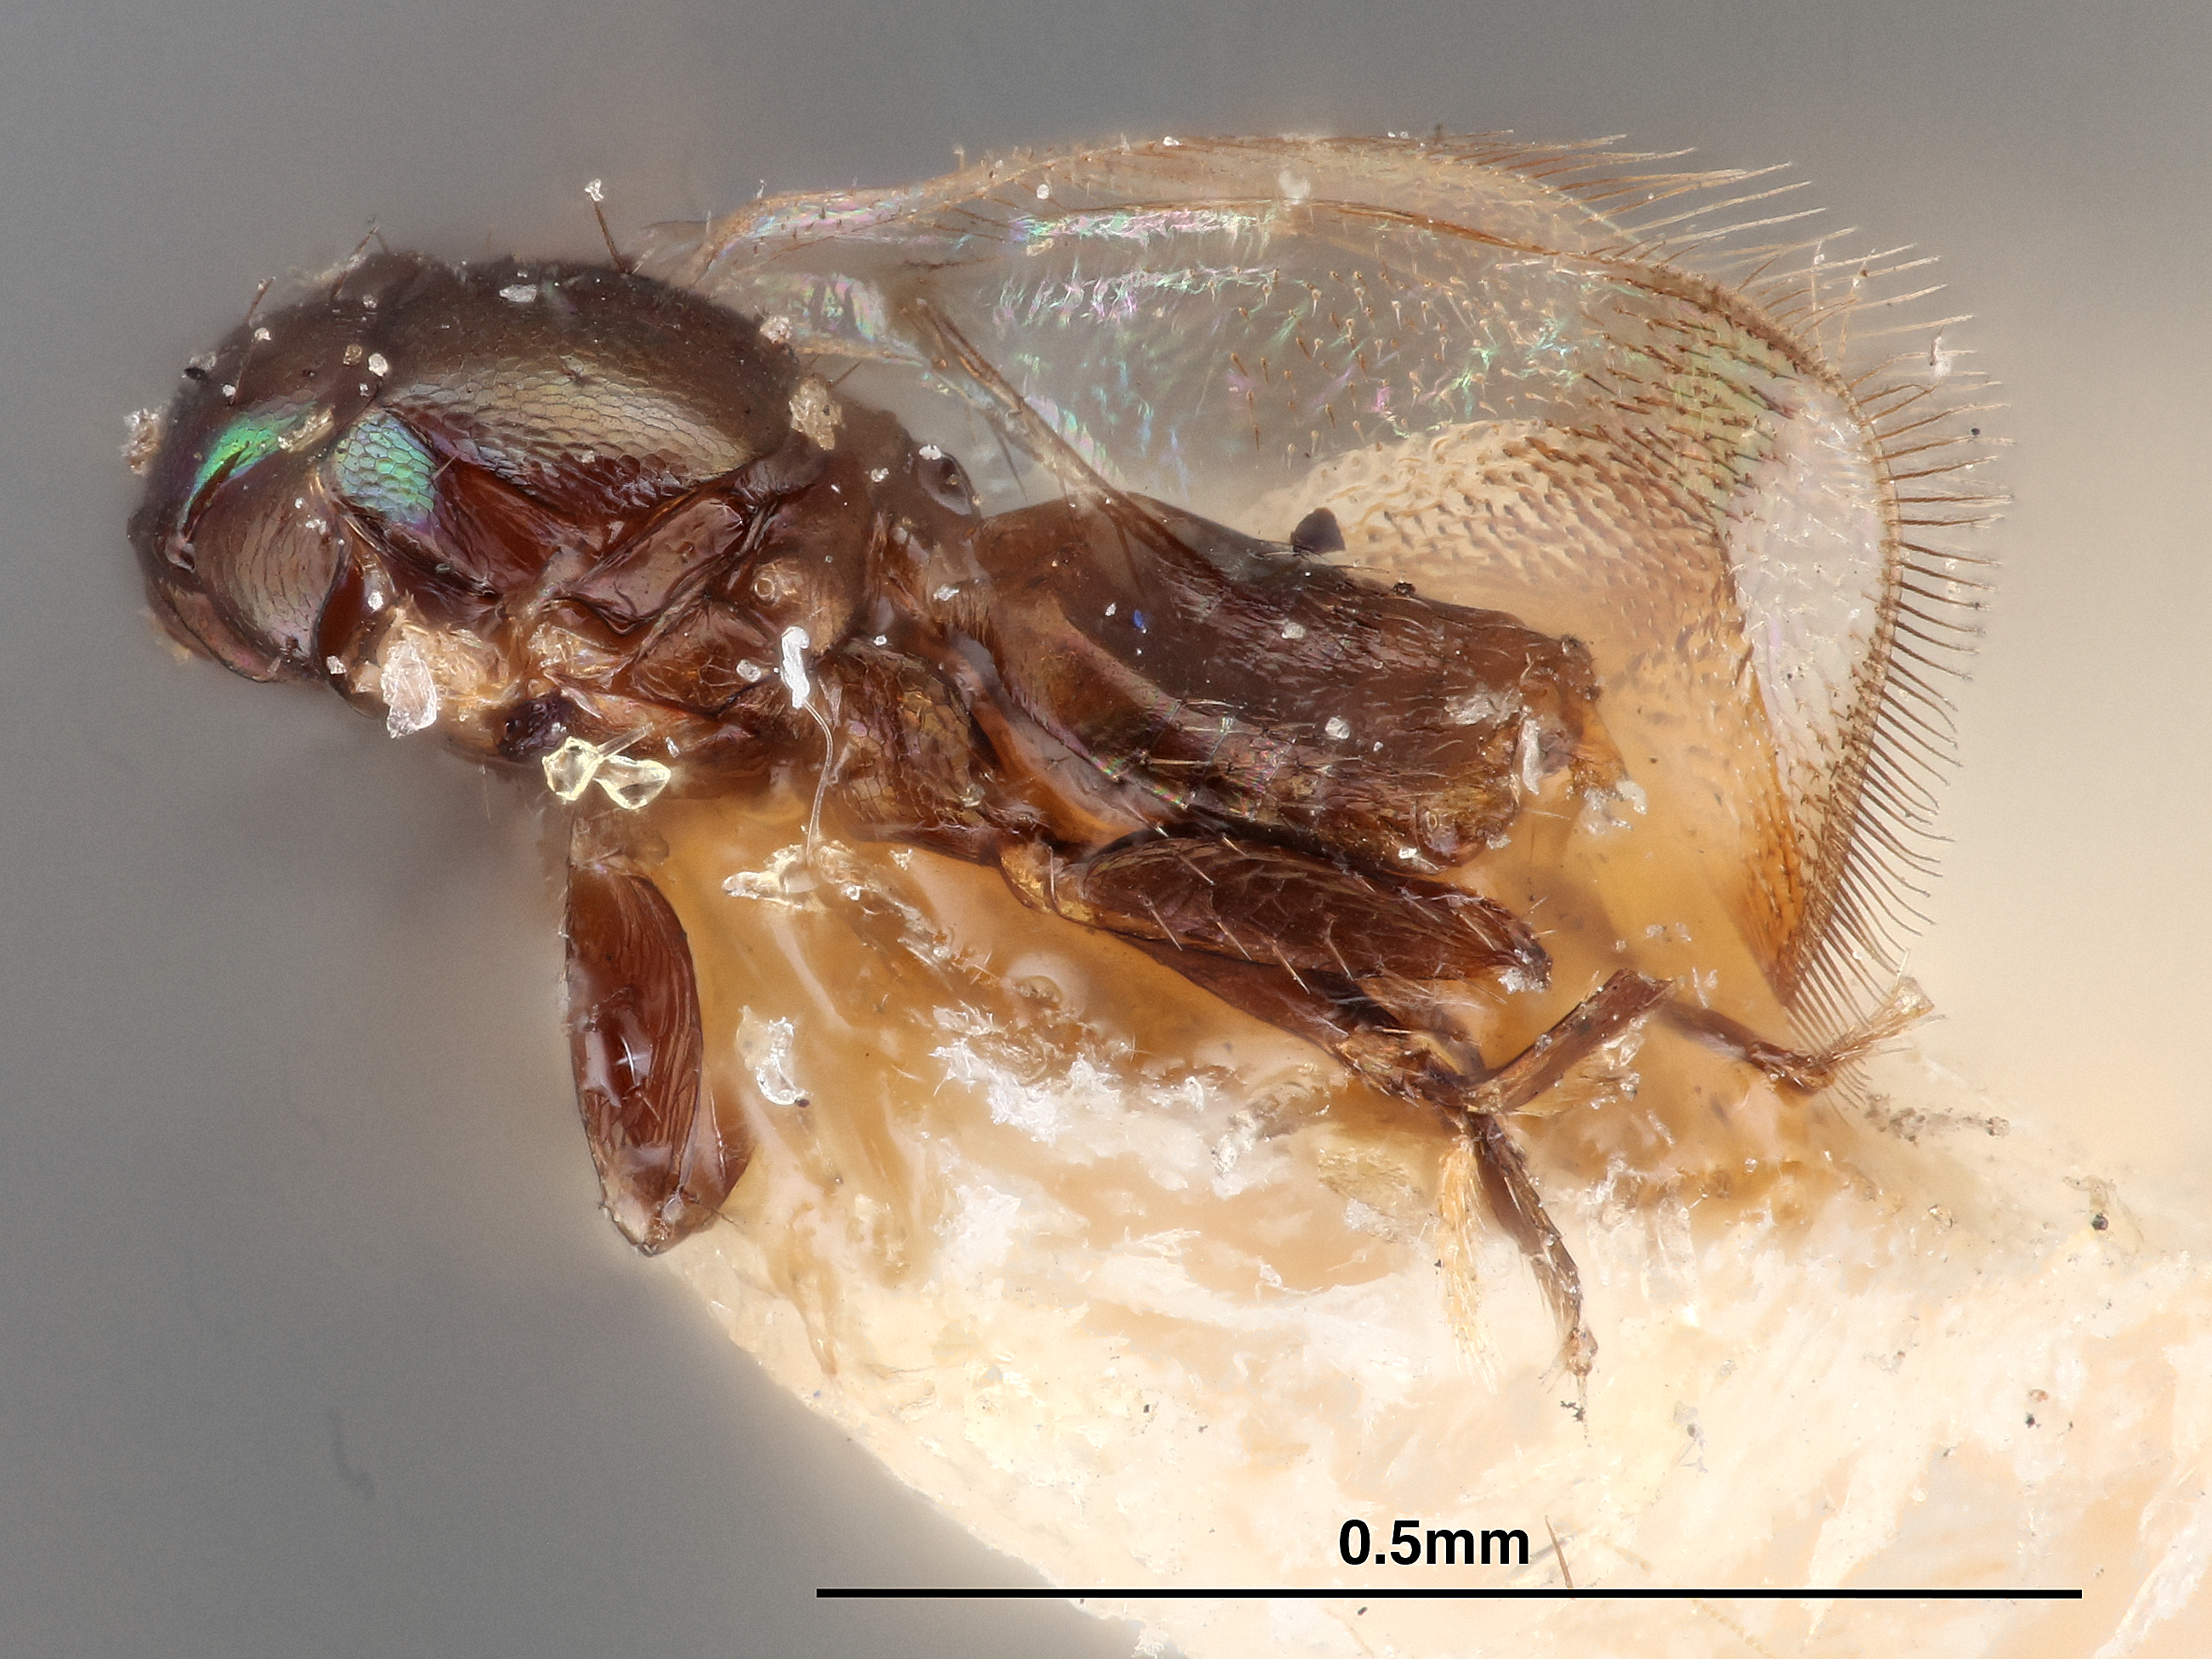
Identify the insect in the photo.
Closterocerus cincinnatus
